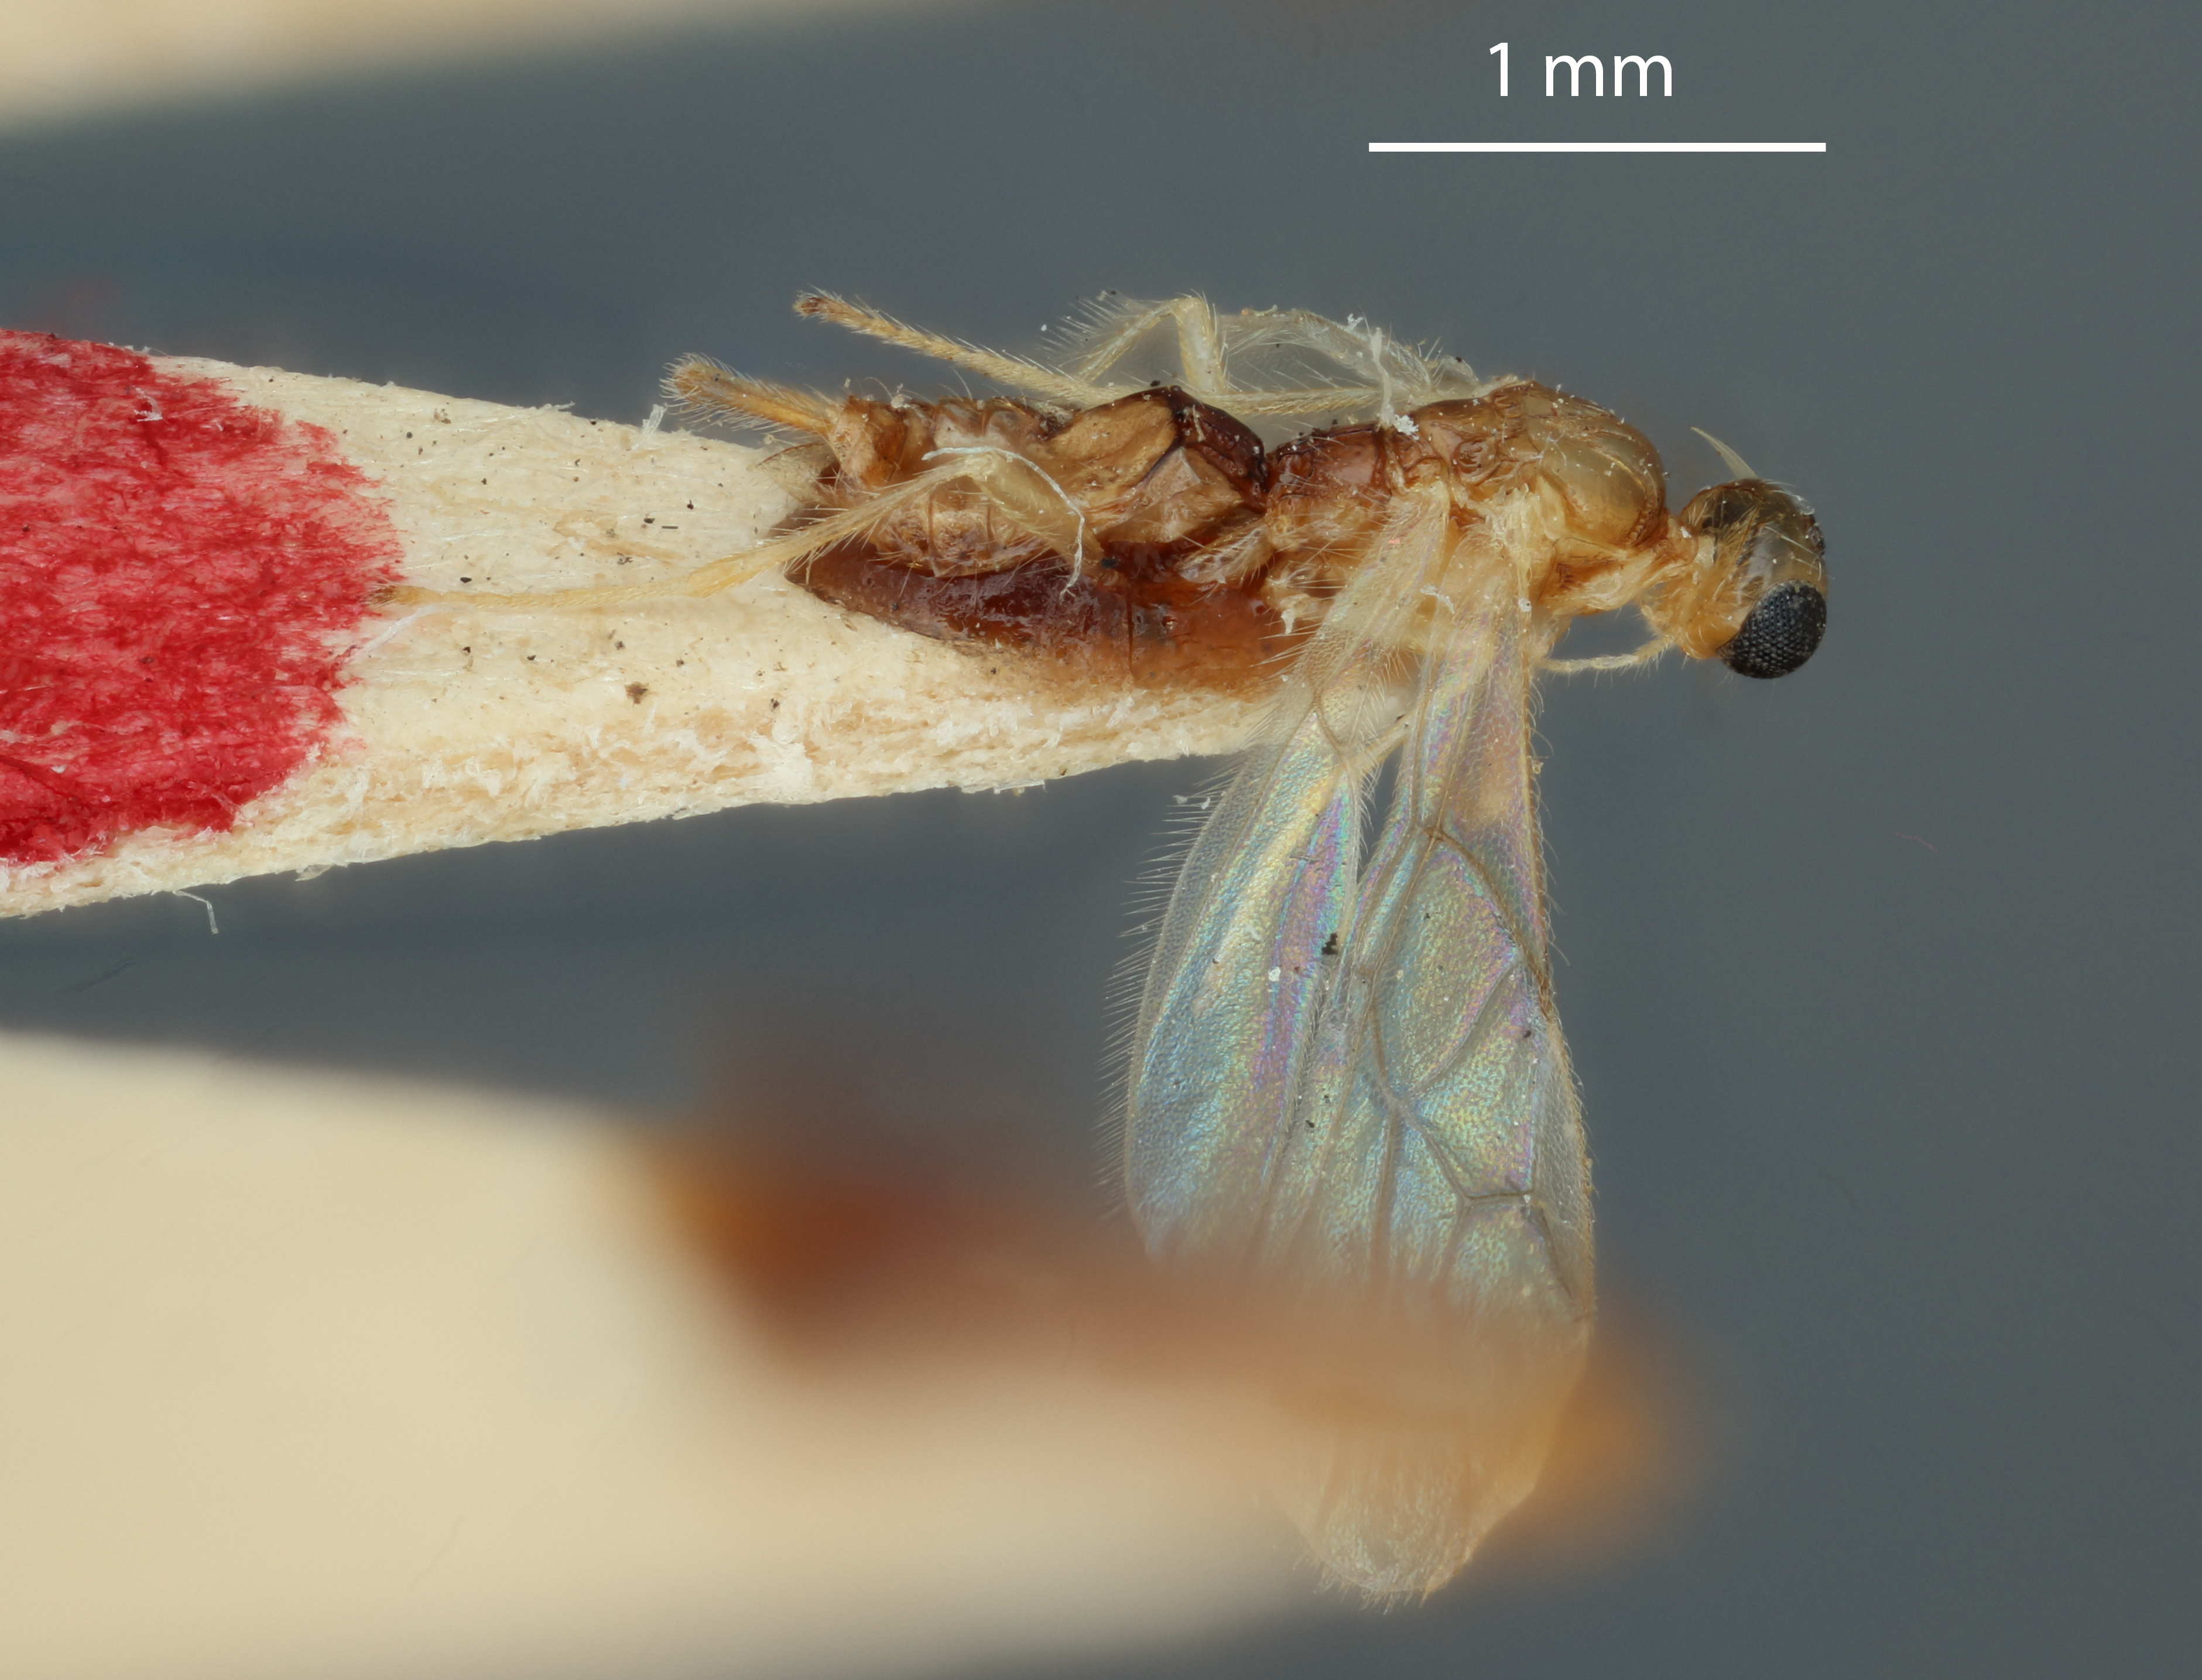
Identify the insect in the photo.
Oncophanes melleus
